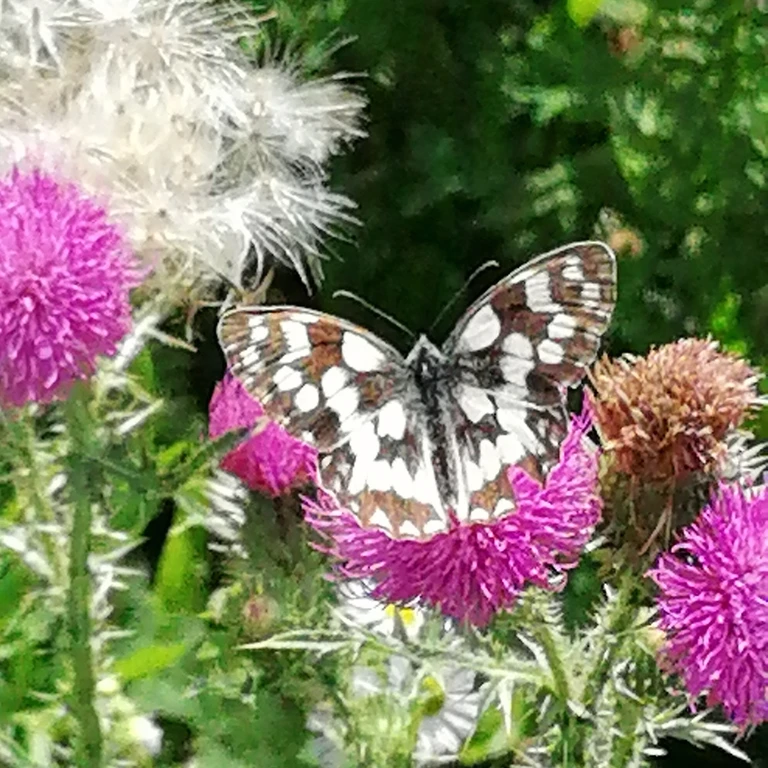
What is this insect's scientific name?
Melanargia galathea
